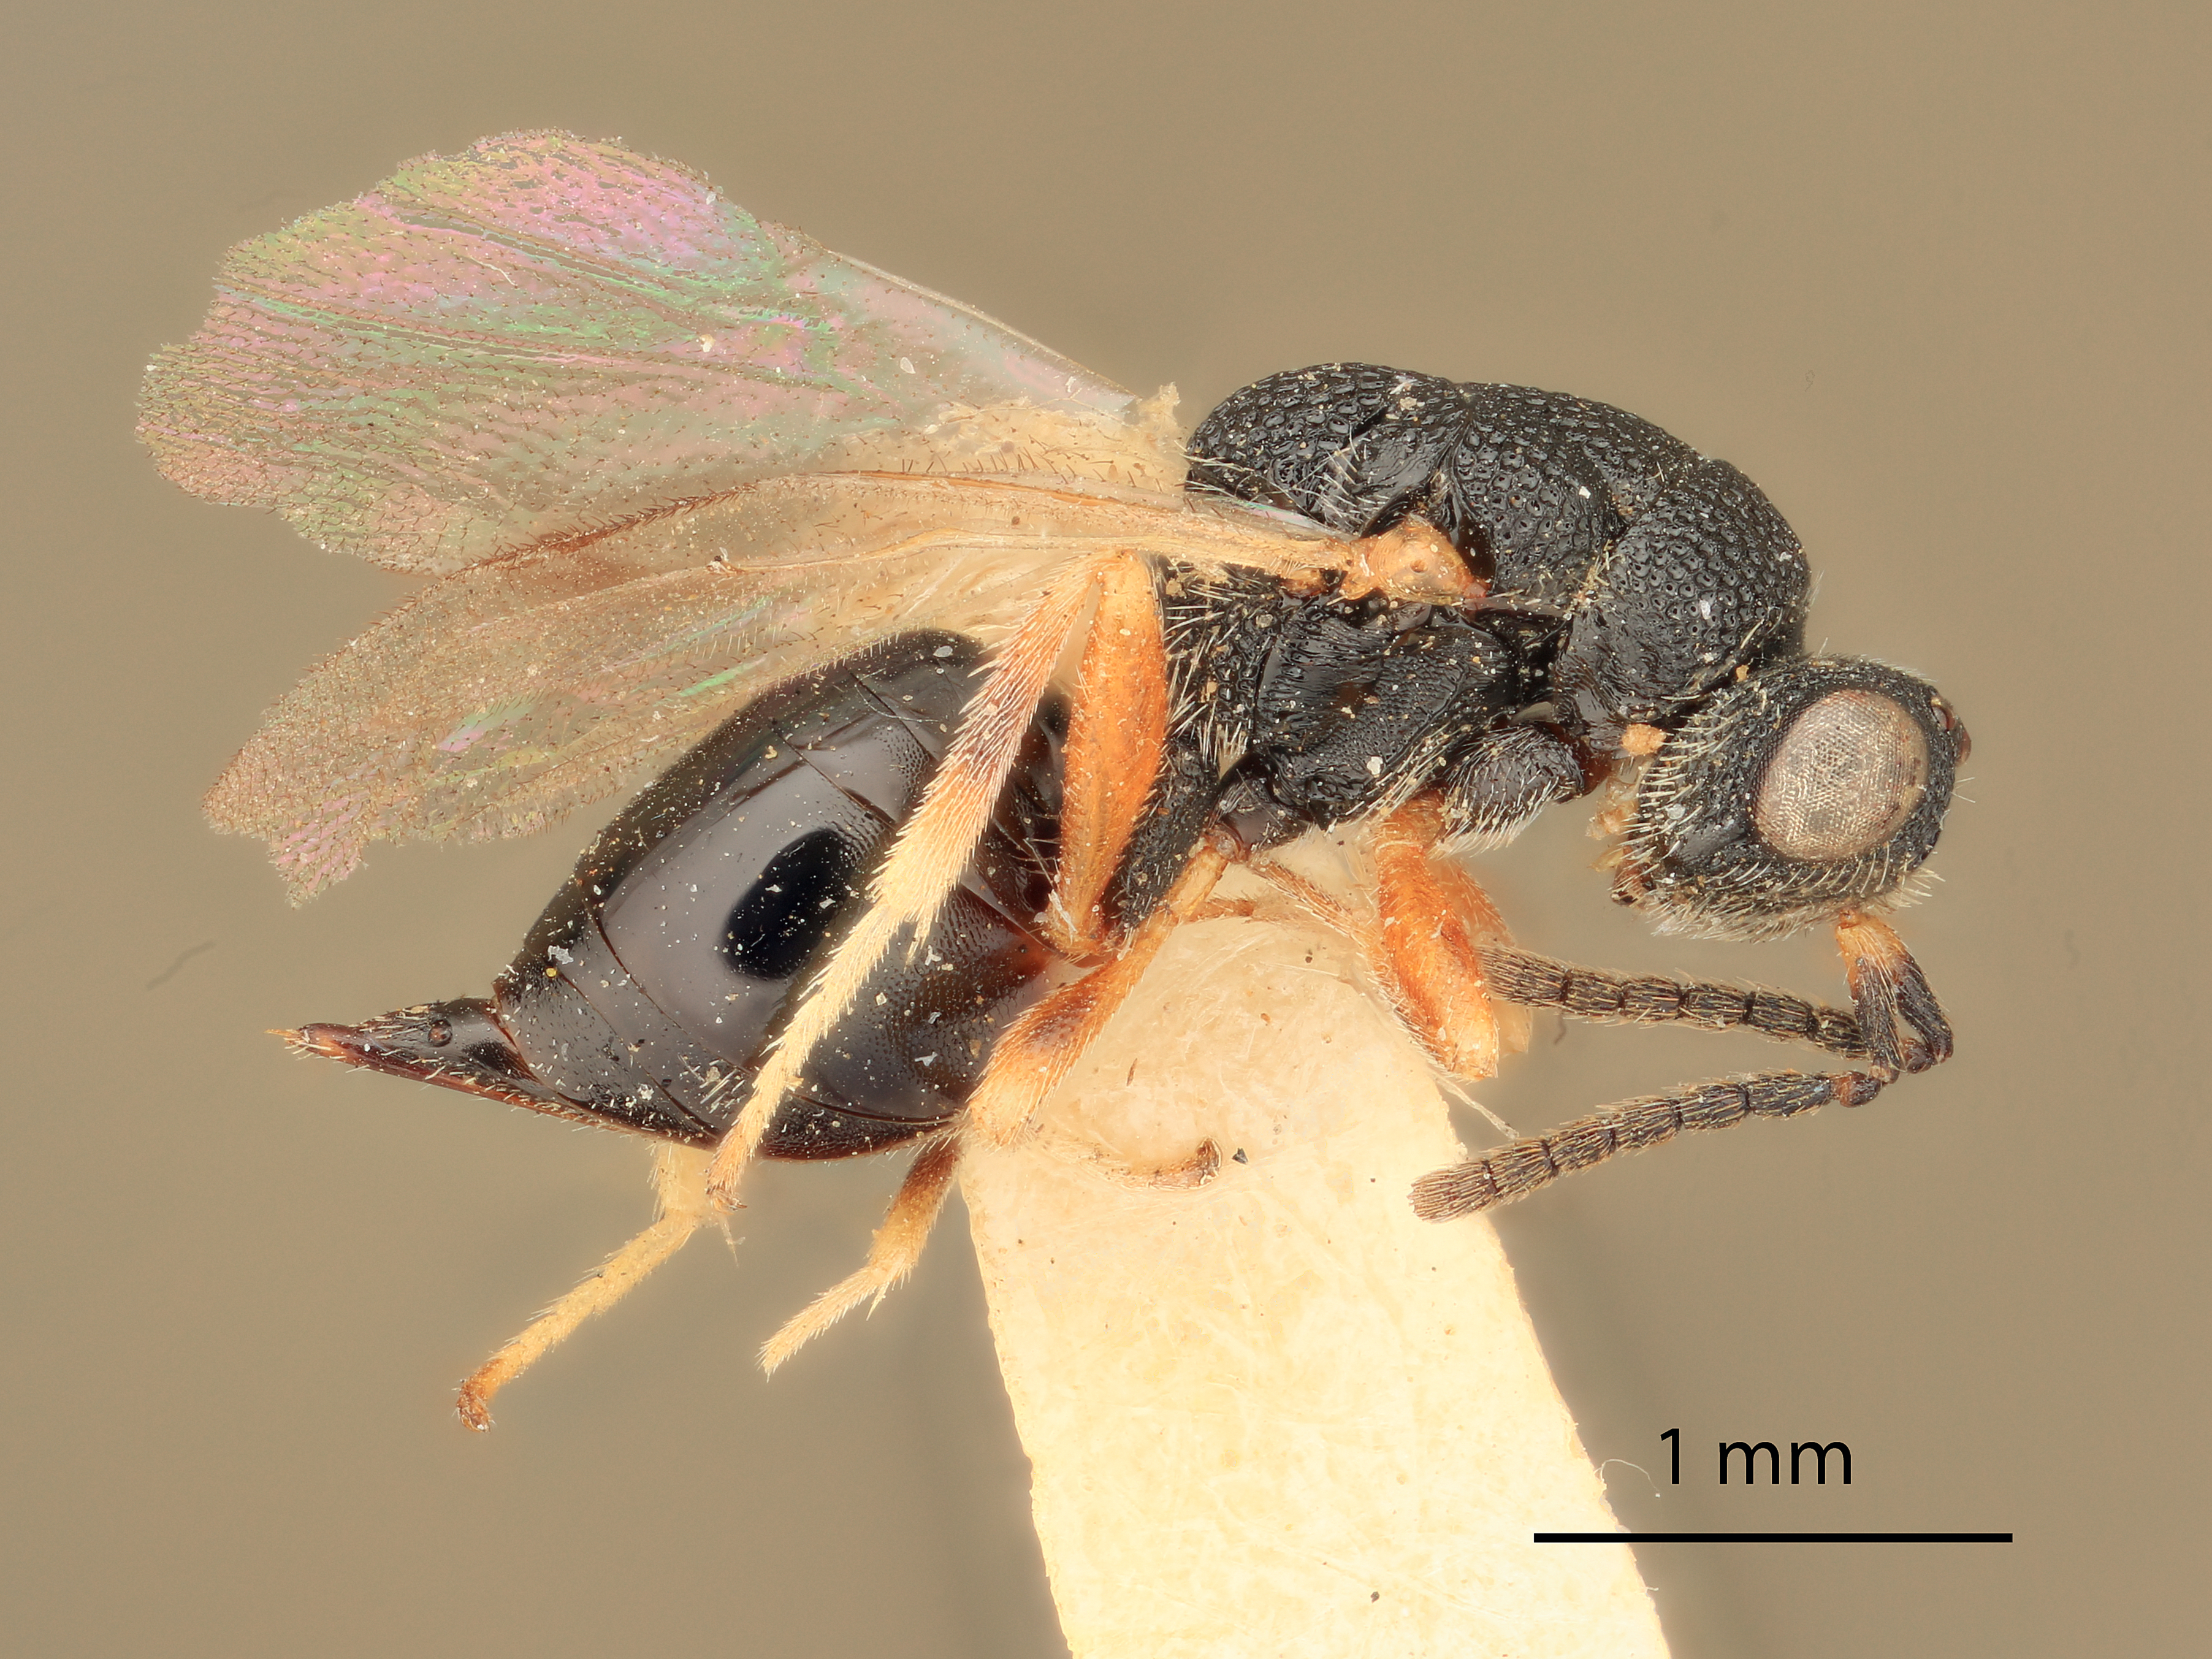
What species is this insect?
Eurytoma tenuis
